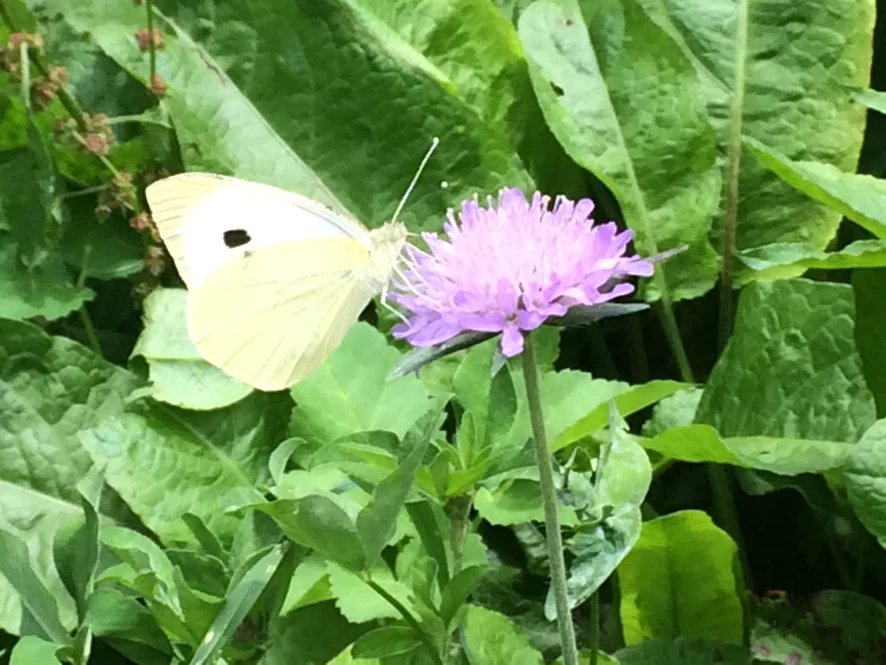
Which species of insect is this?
Pieris brassicae
